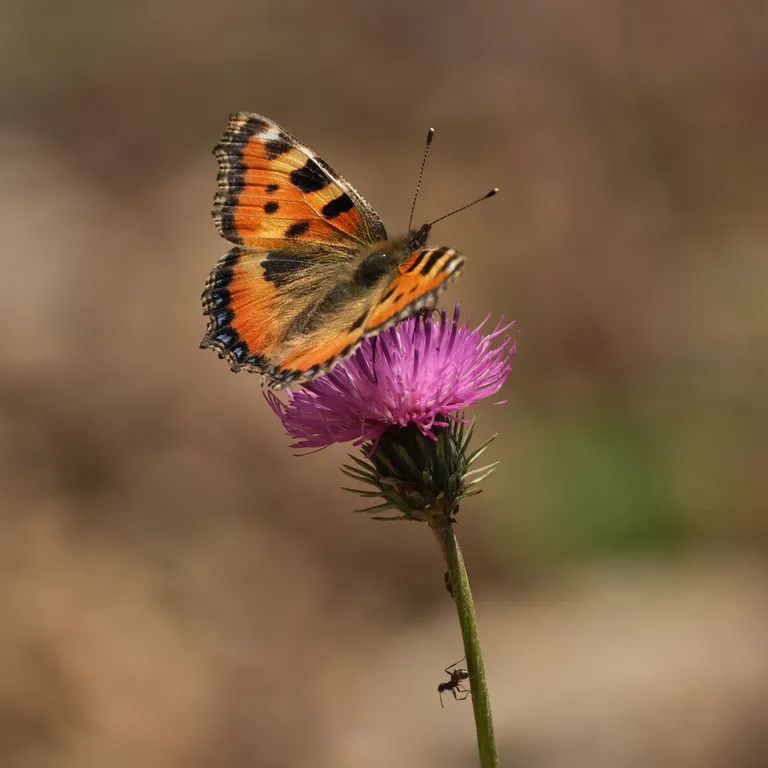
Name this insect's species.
Aglais urticae
